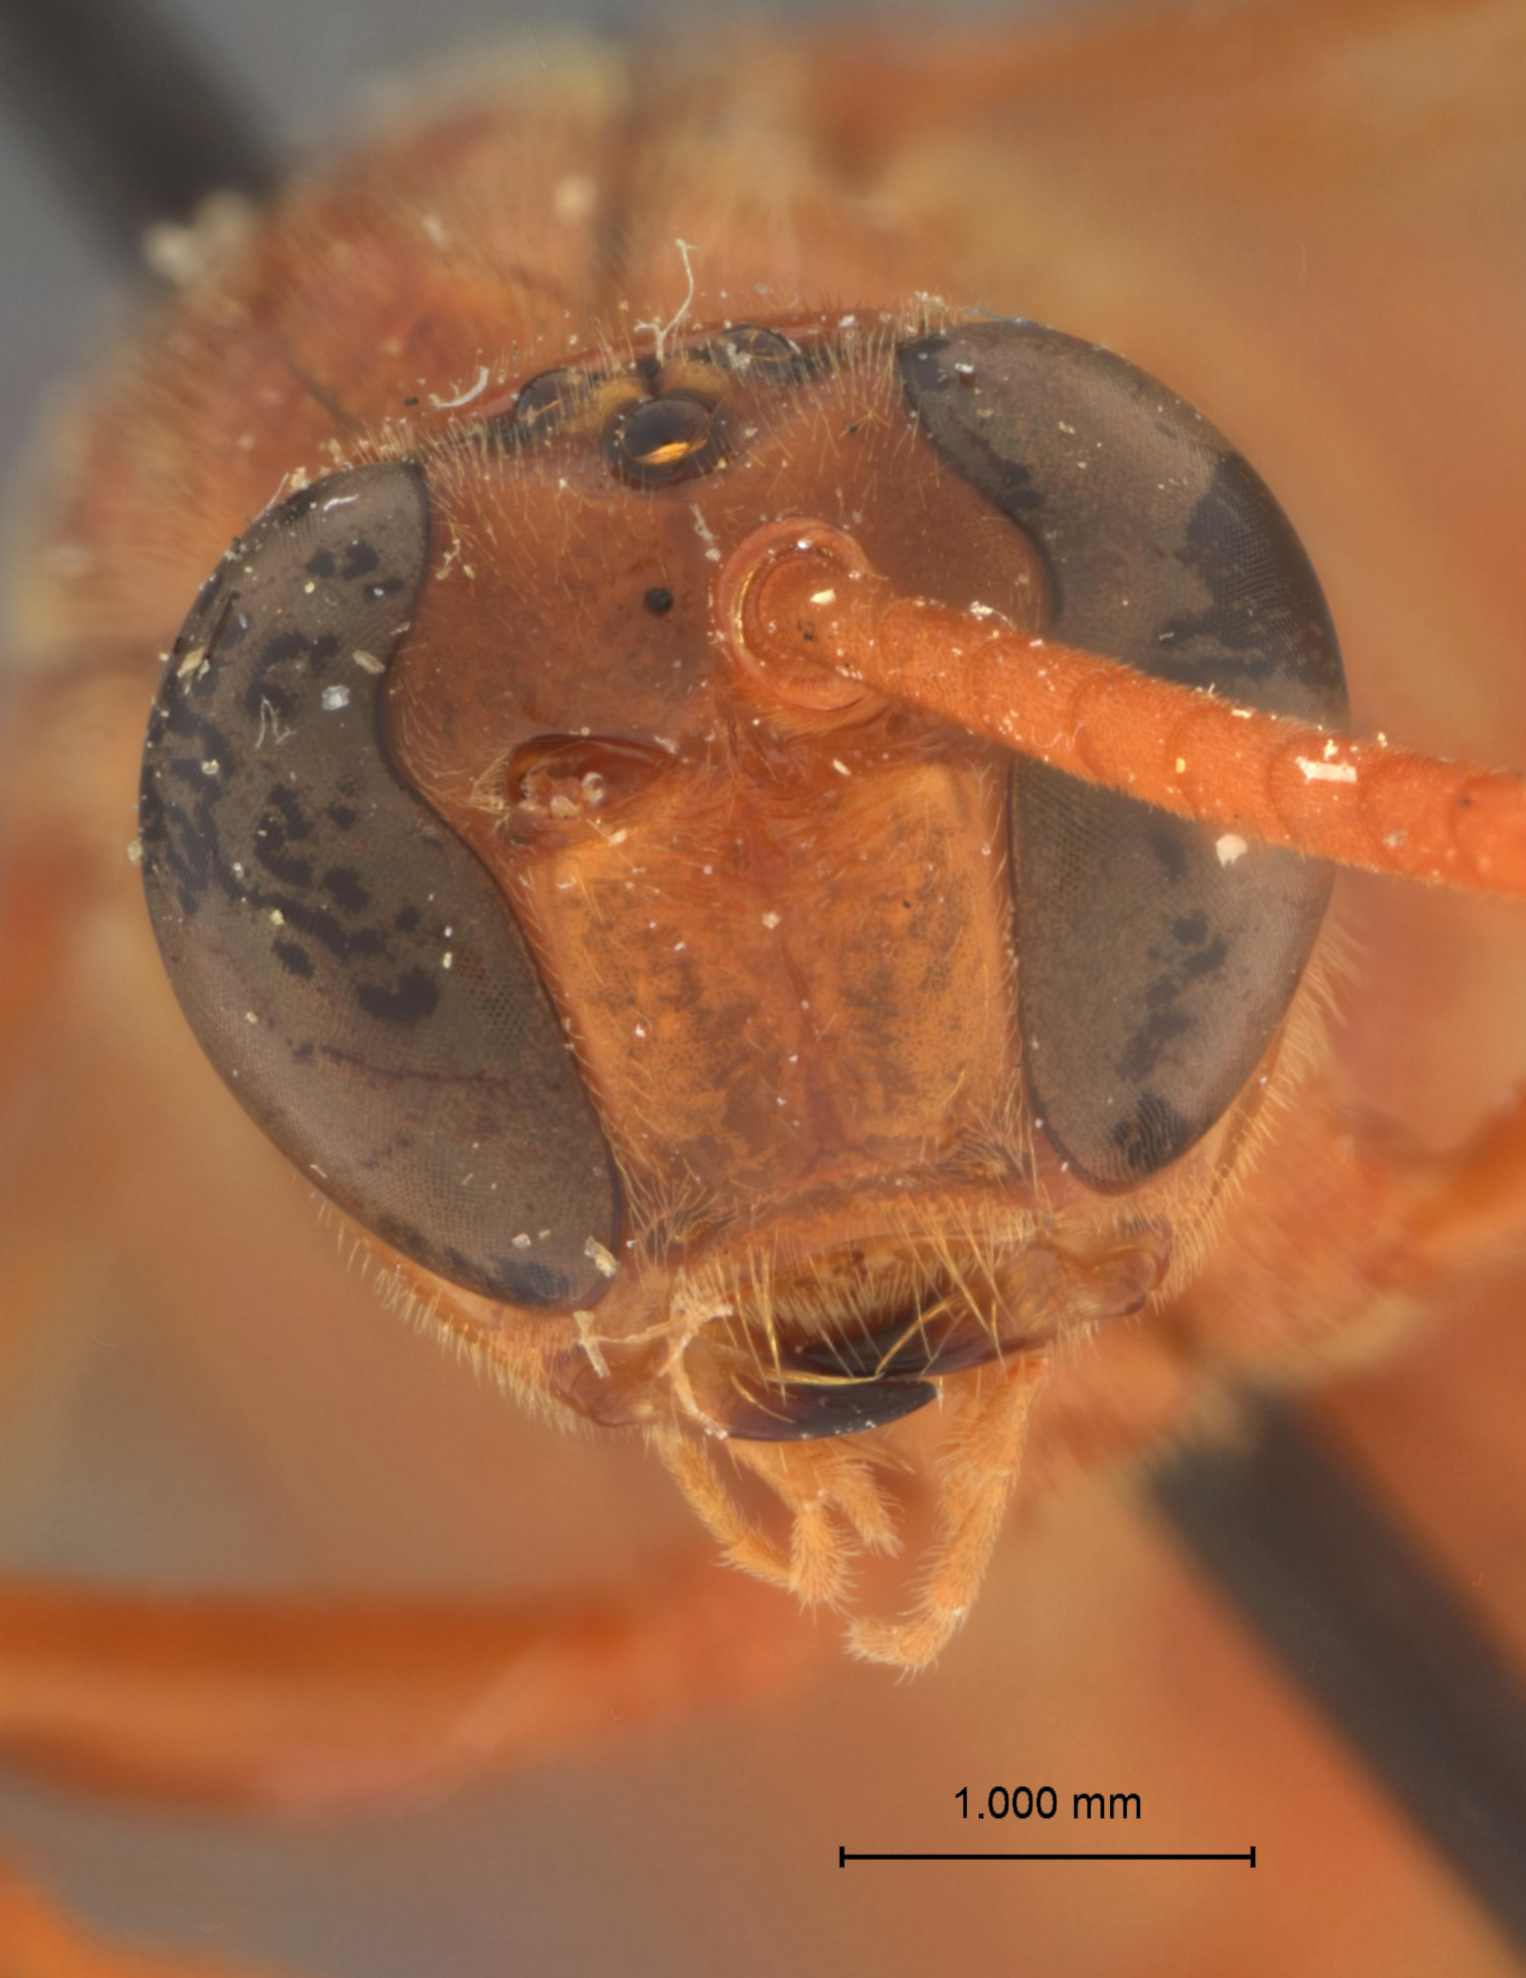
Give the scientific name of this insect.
Labena tinctipennis
